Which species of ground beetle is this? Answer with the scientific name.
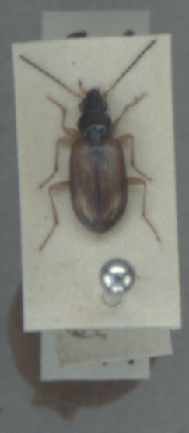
Bembidion testaceum
